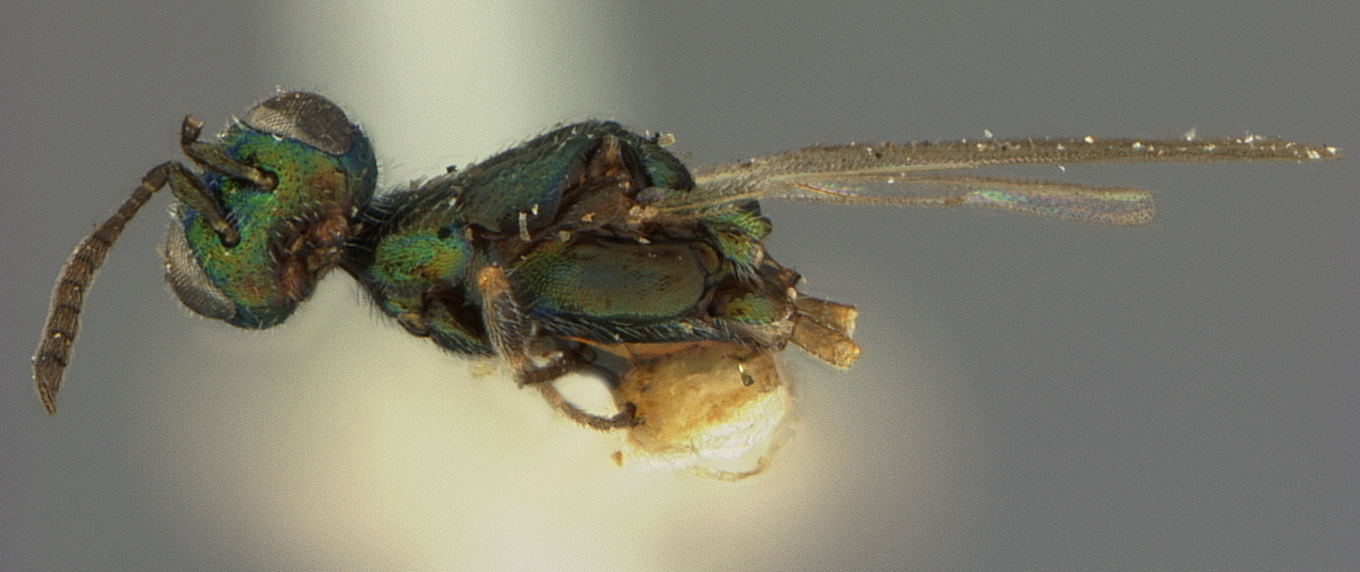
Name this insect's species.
Halidea schwarzi
